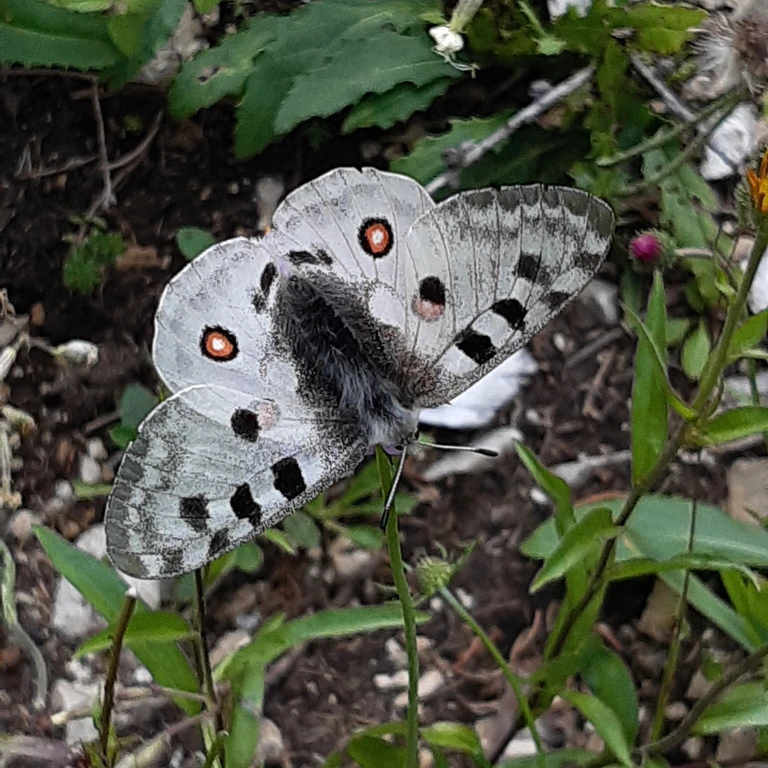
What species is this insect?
Parnassius apollo
